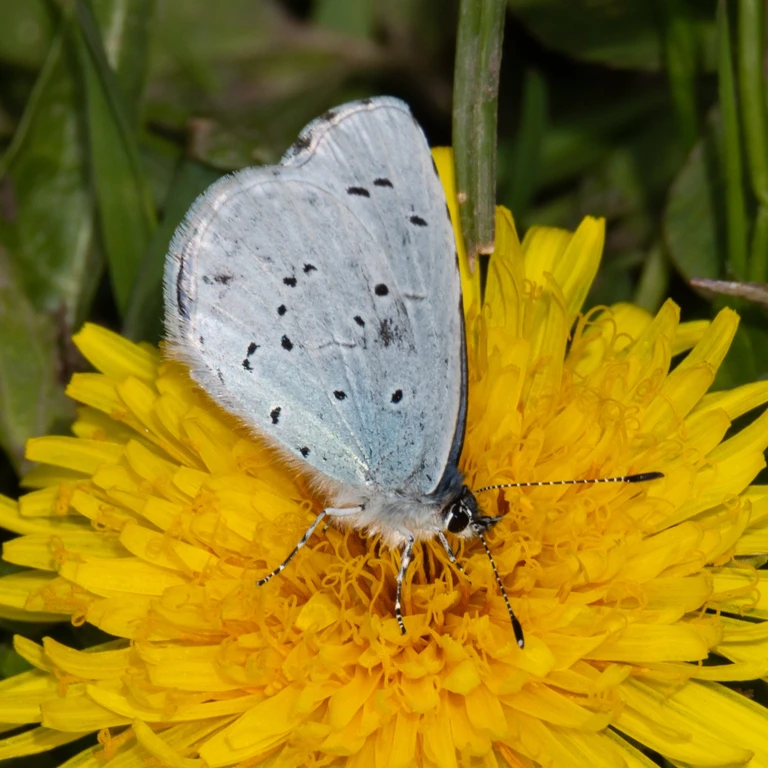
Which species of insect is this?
Celastrina argiolus
